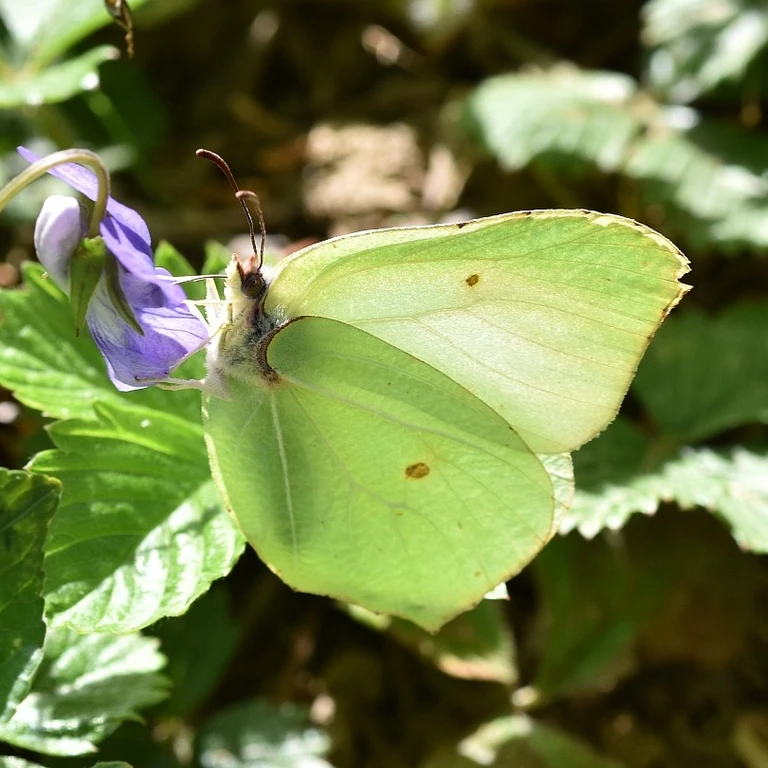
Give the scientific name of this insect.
Gonepteryx rhamni
